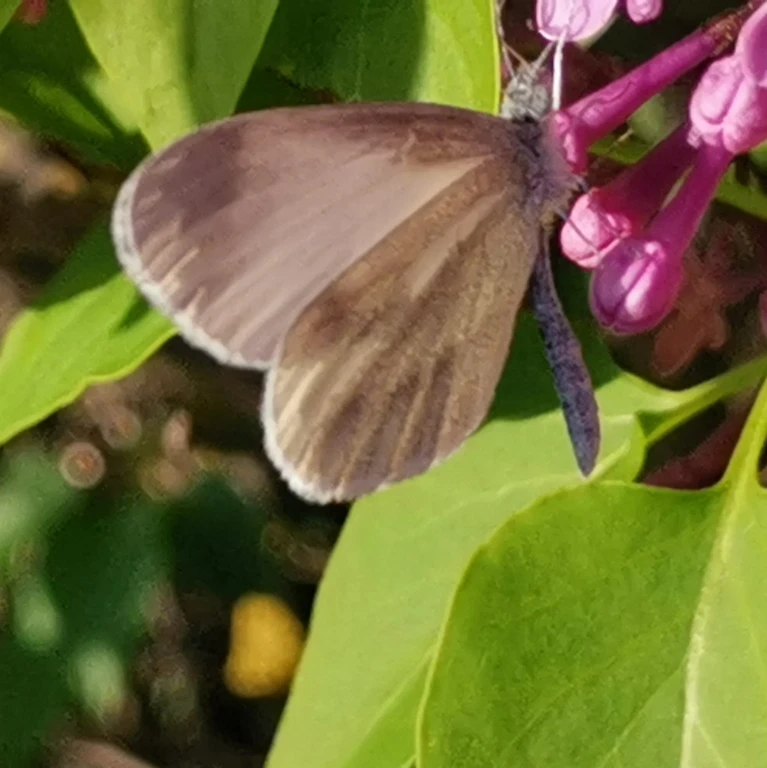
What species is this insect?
Leptidea sinapis/juvernica
